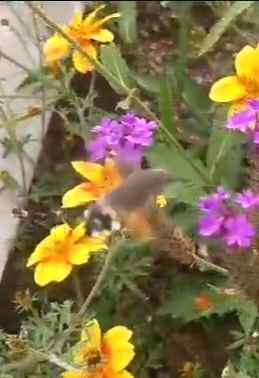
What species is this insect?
Macroglossum stellatarum
